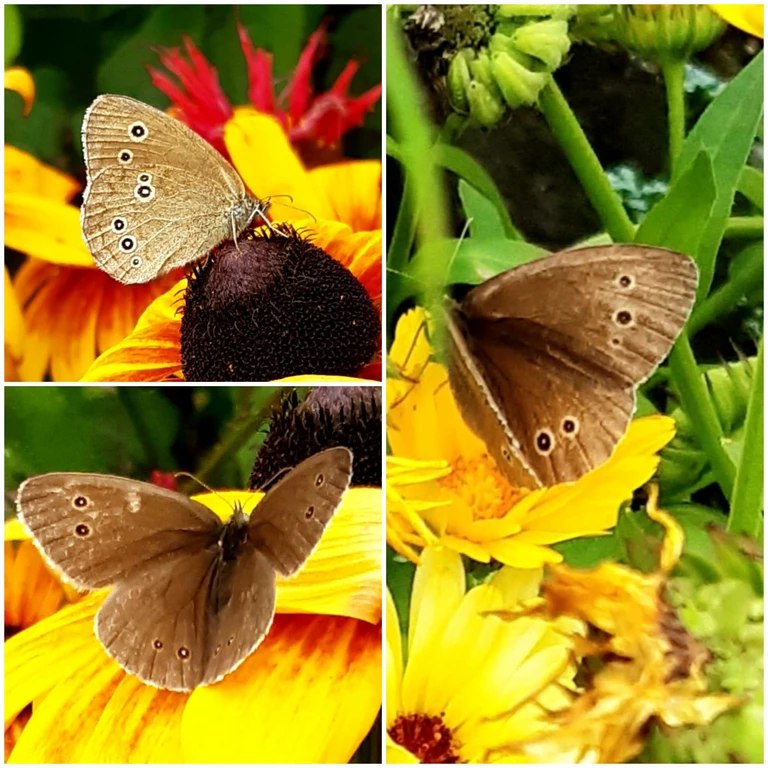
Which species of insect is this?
Aphantopus hyperantus
